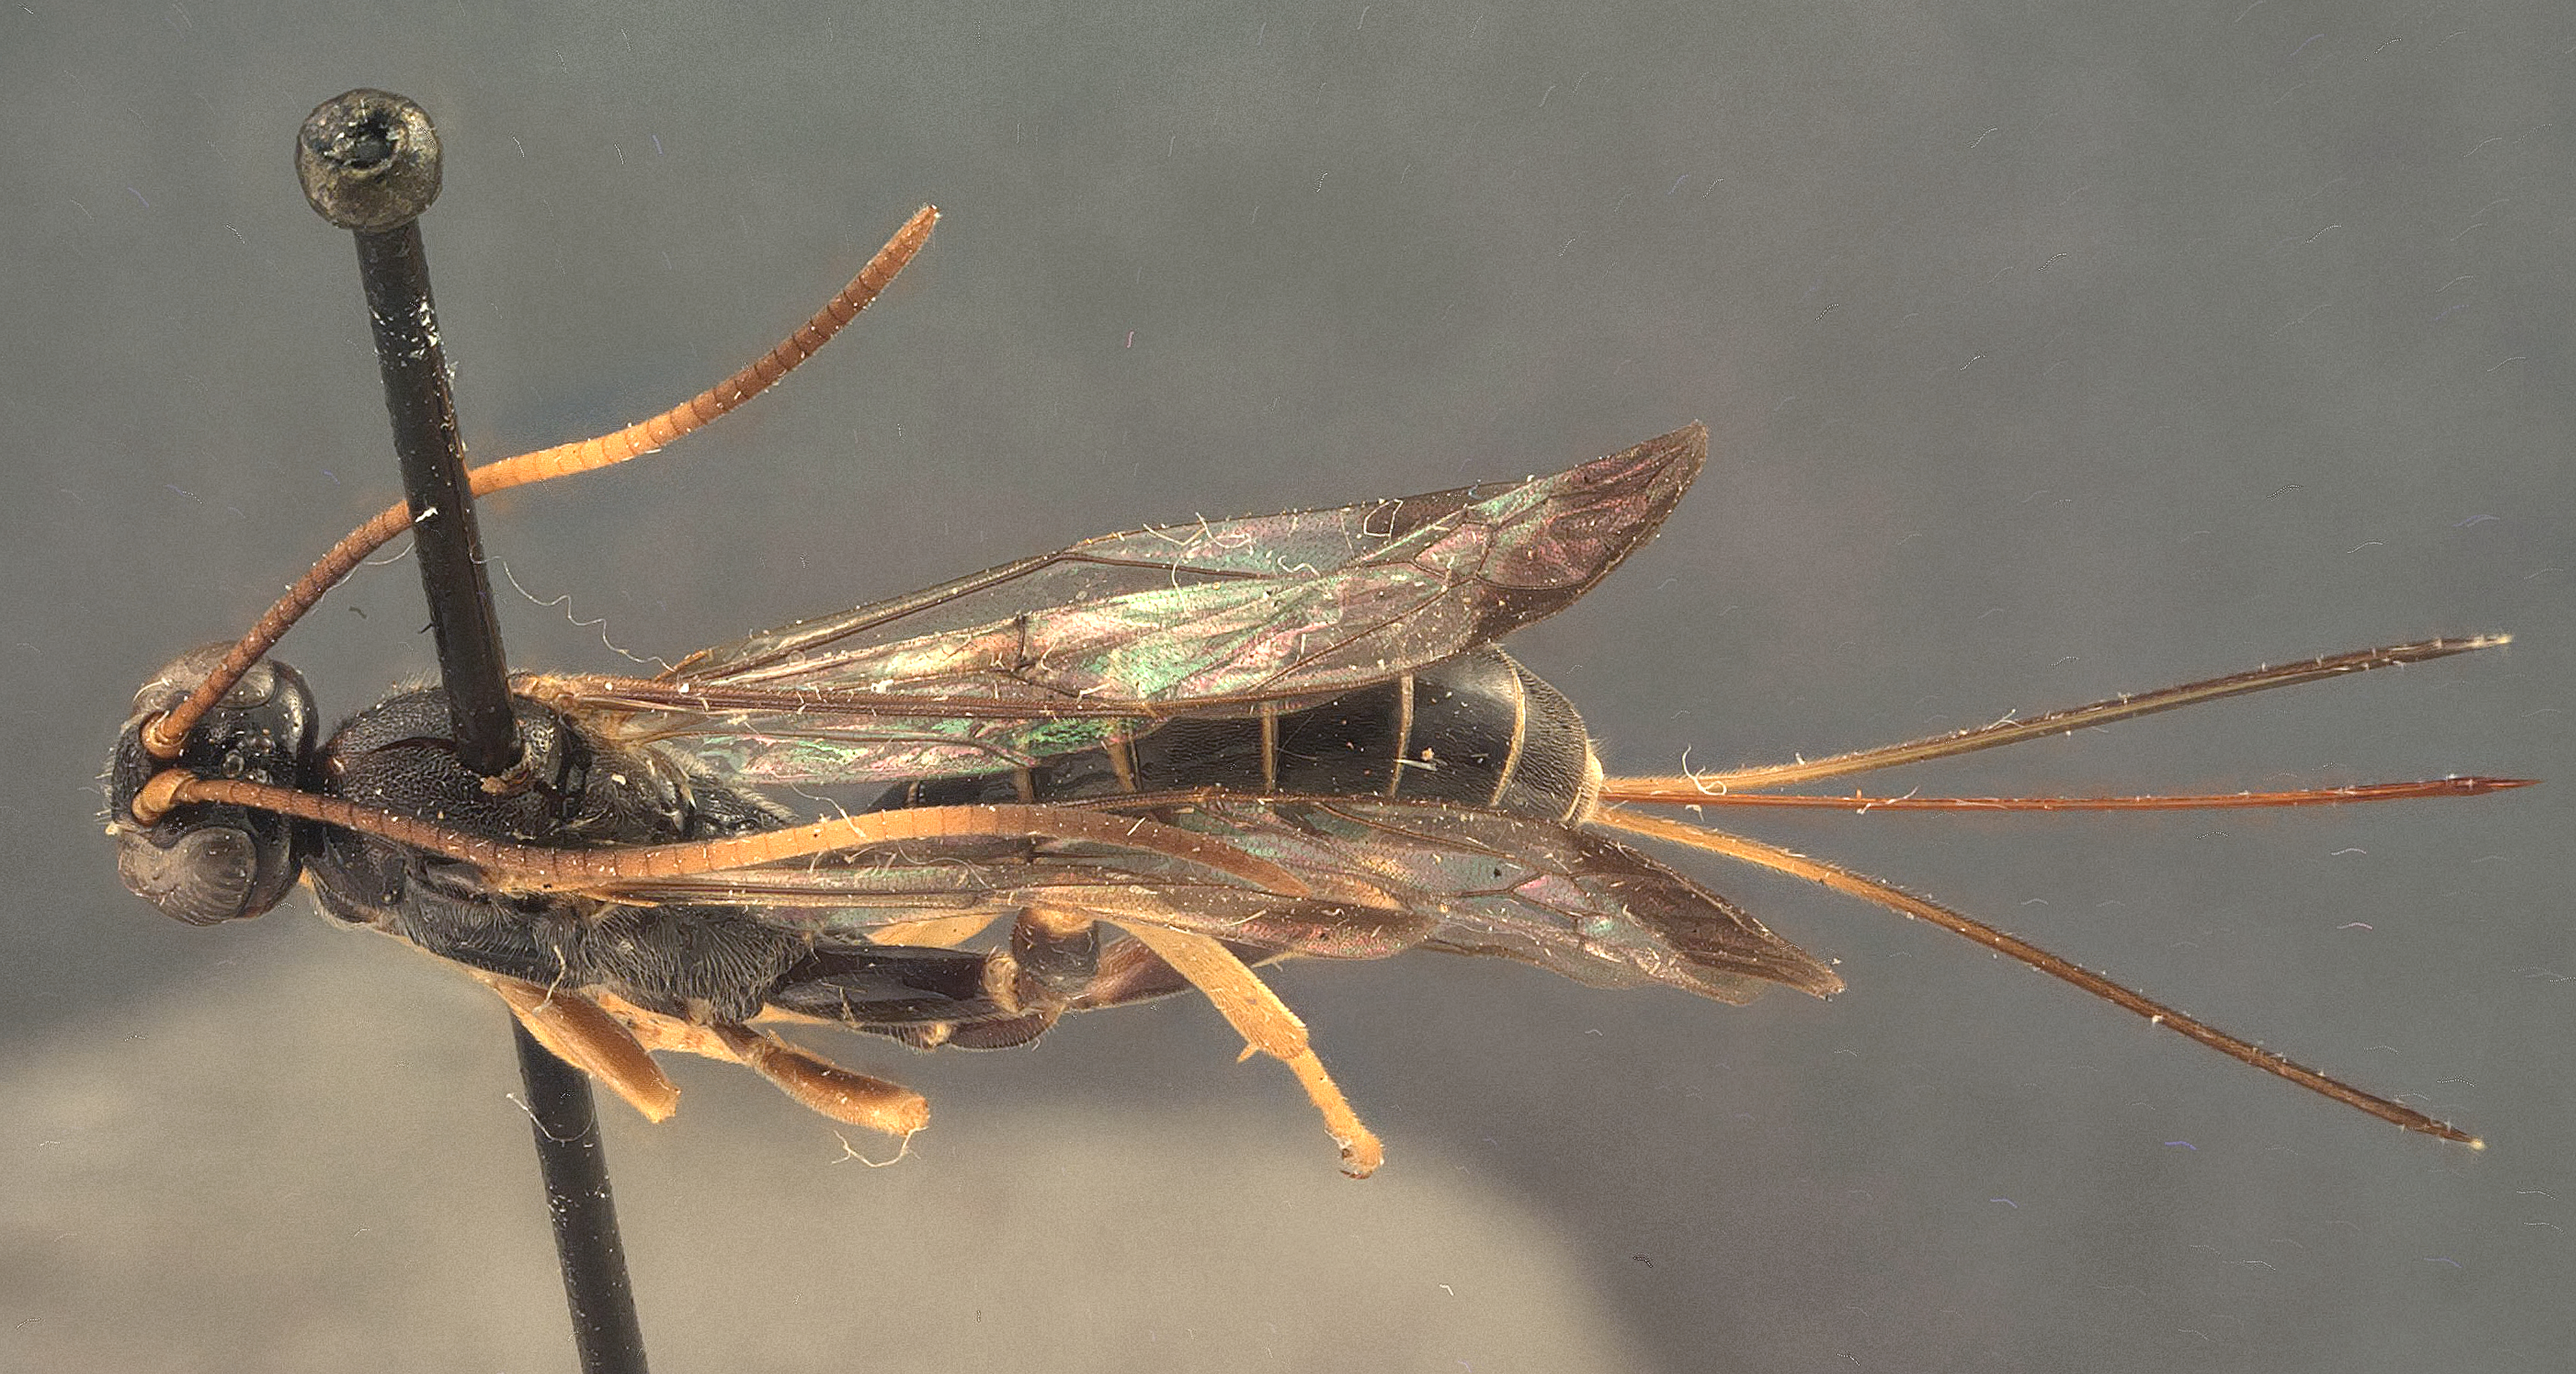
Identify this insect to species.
Labena nigra
